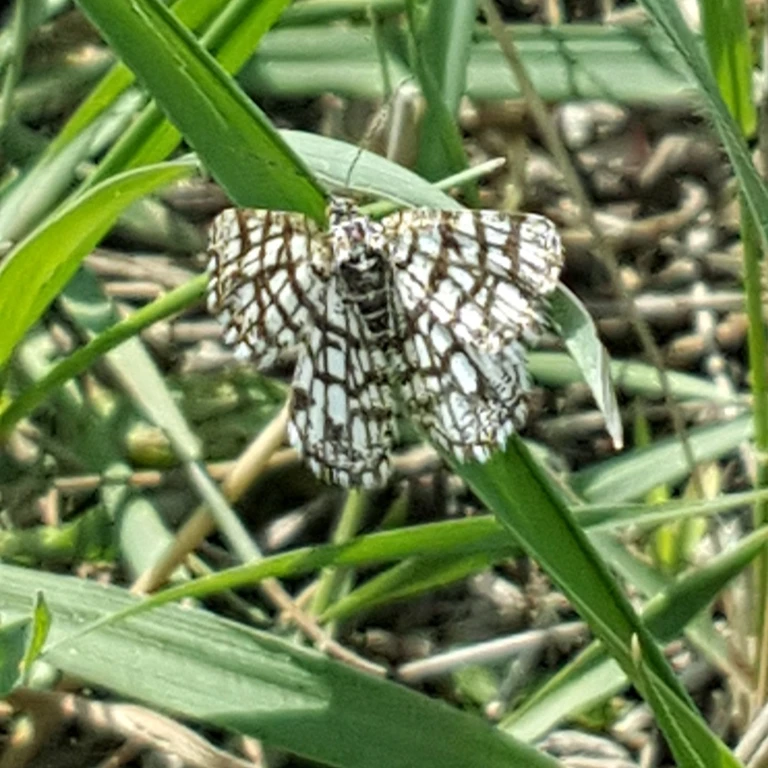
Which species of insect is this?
Chiasmia clathrata
